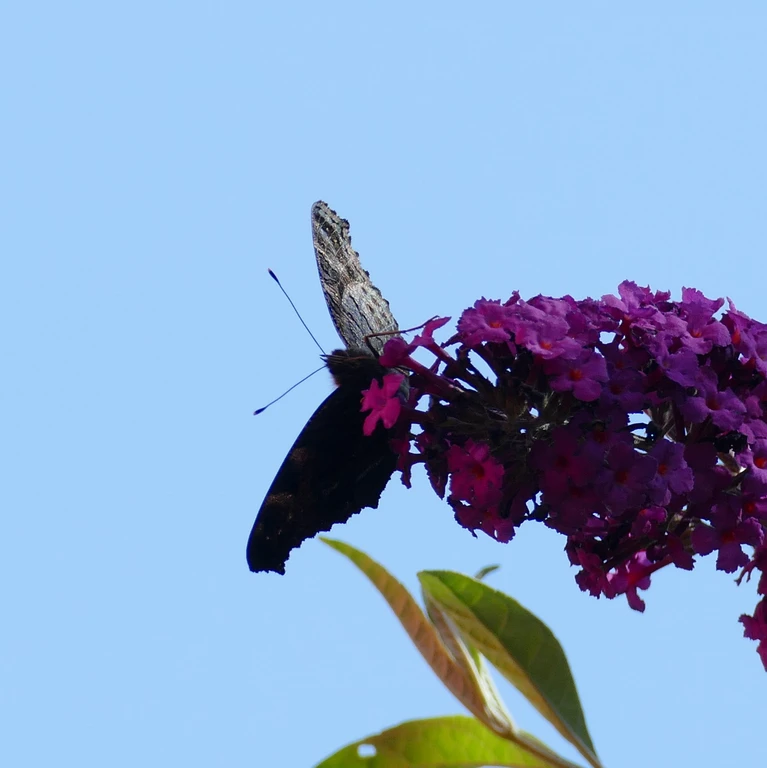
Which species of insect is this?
Aglais io
